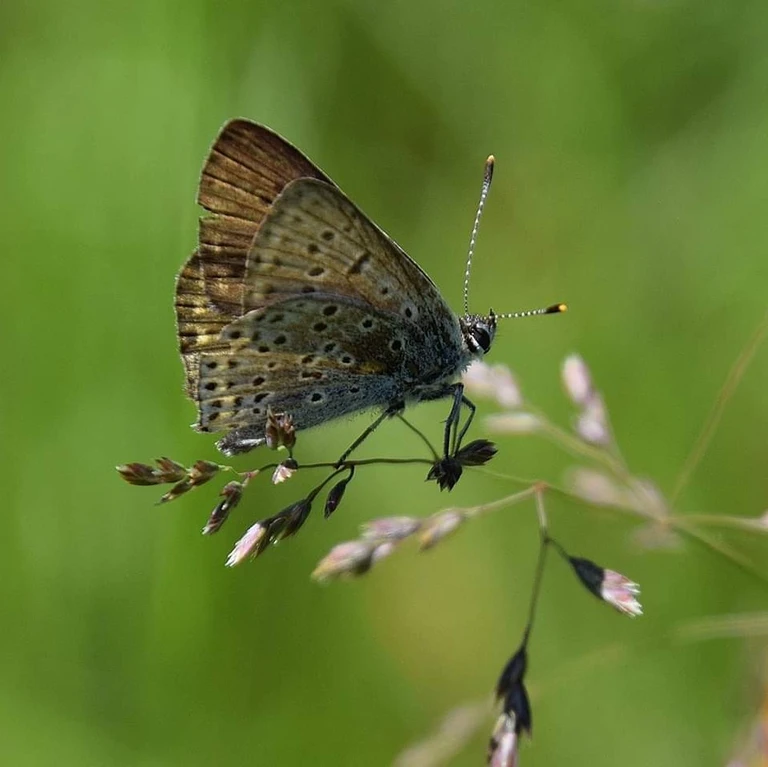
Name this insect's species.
Lycaena tityrus (also Loweia tityrus)
